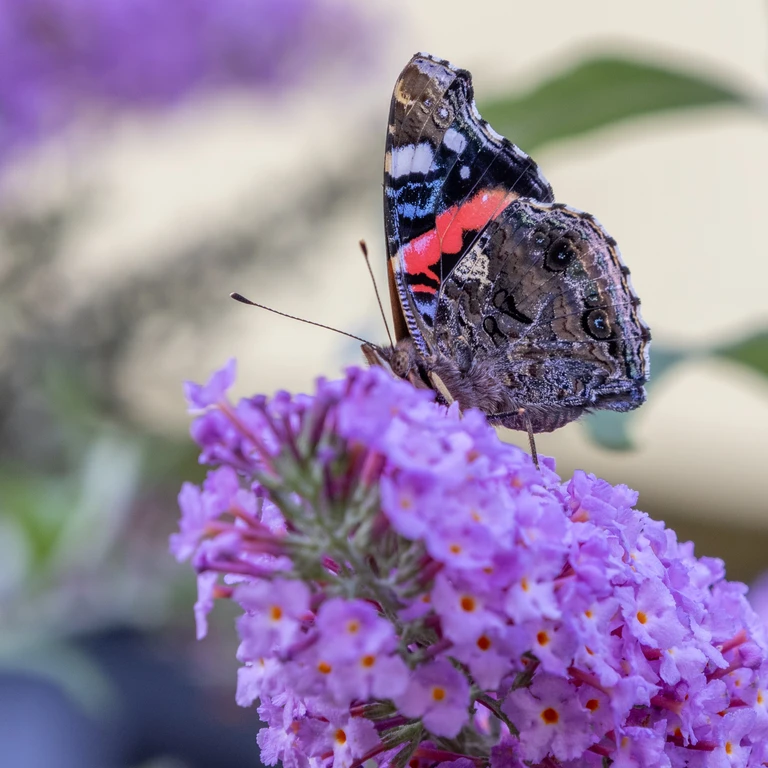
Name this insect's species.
Vanessa atalanta
